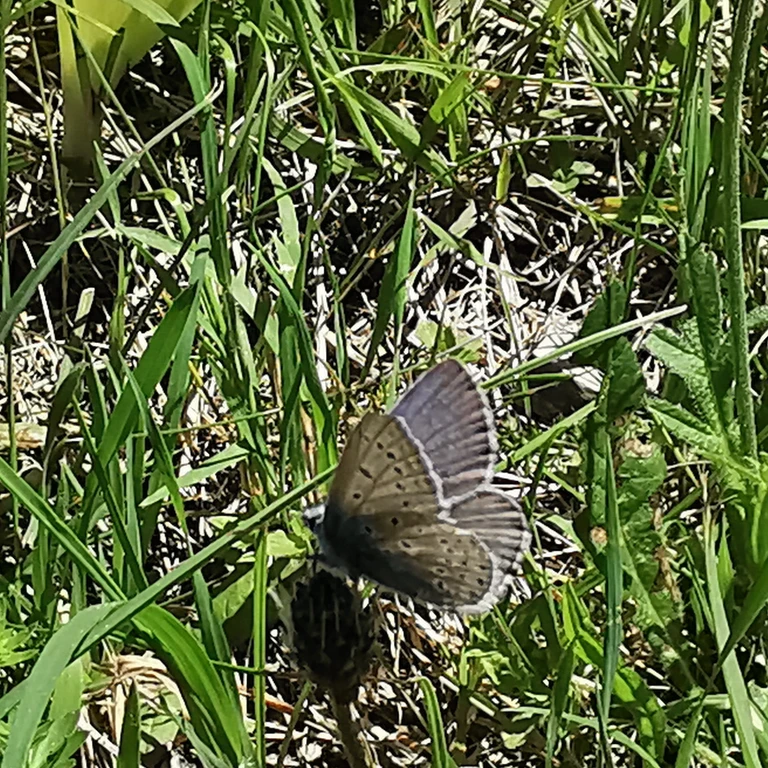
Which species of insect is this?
Polyommatus icarus
